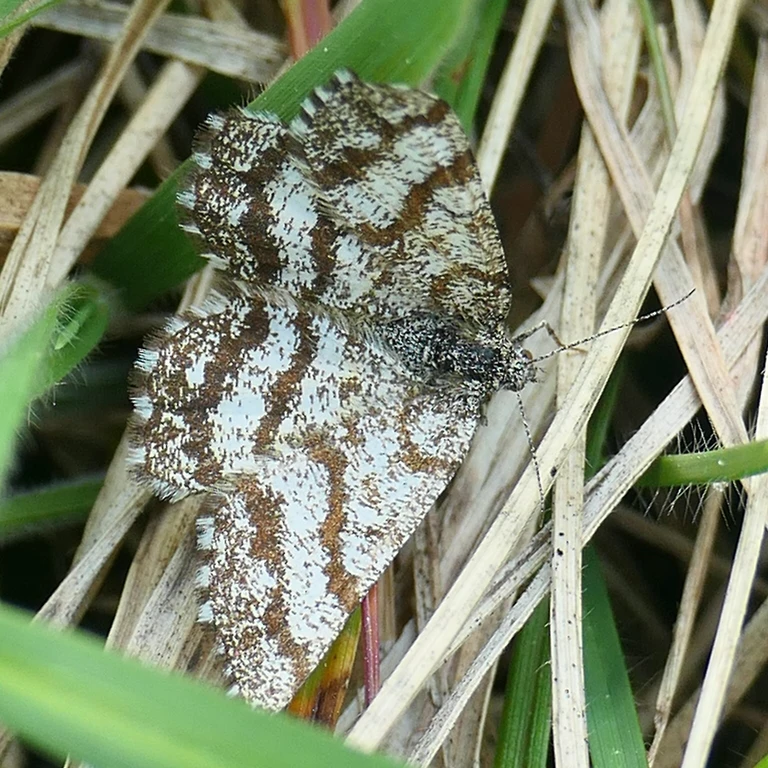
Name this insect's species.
Ematurga atomaria
